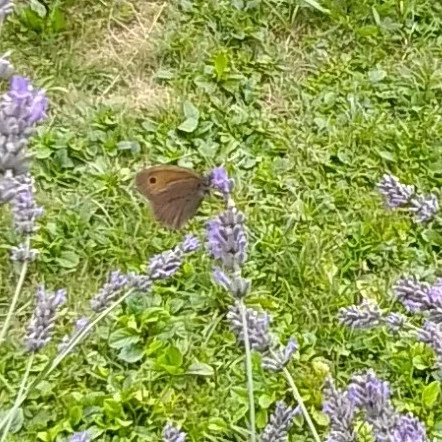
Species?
Maniola jurtina
